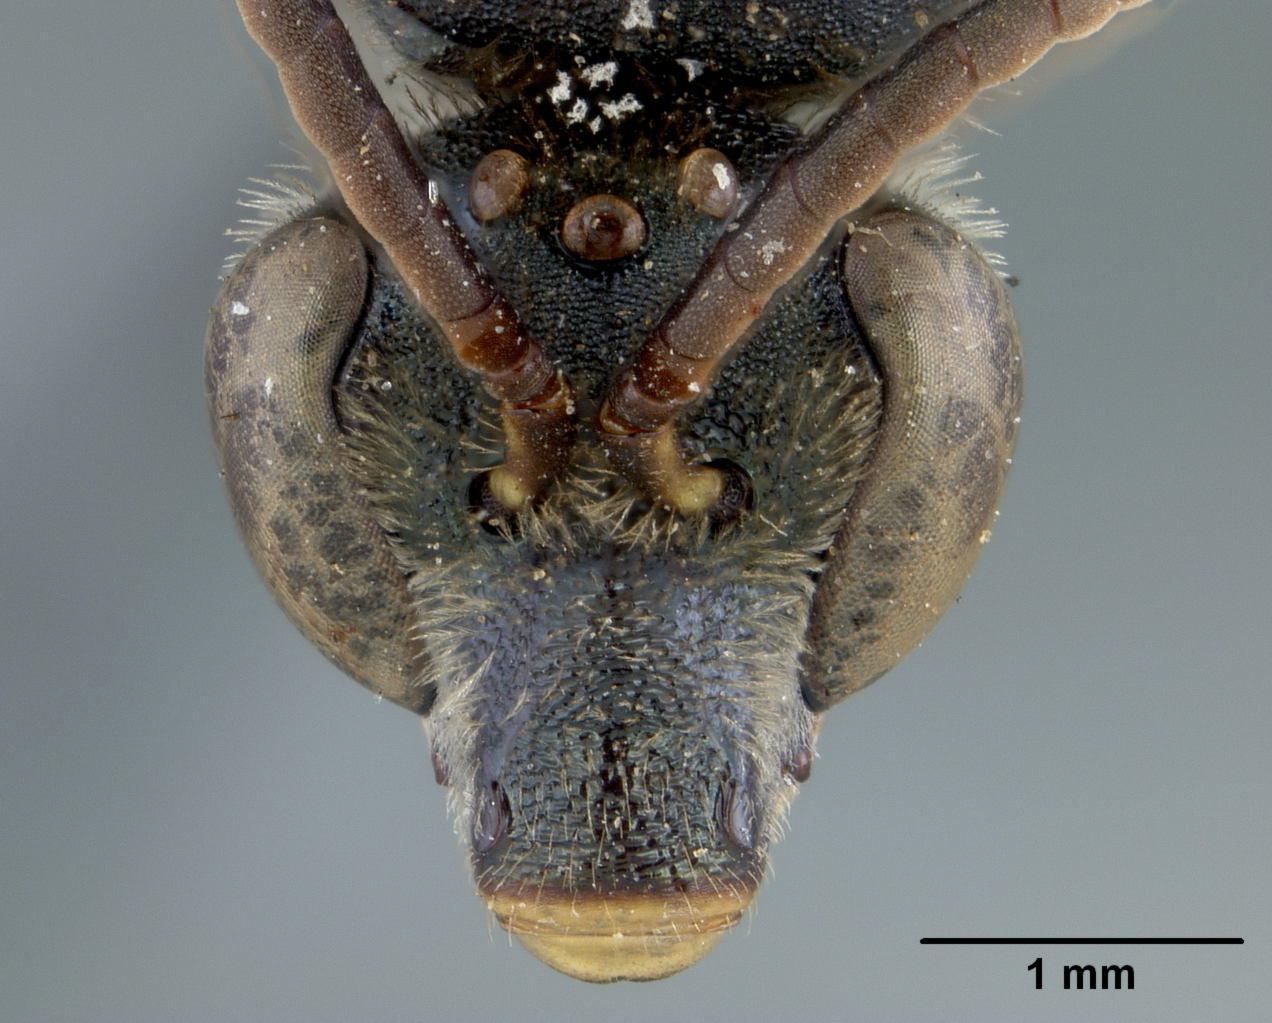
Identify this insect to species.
Agapostemon obscuratus
